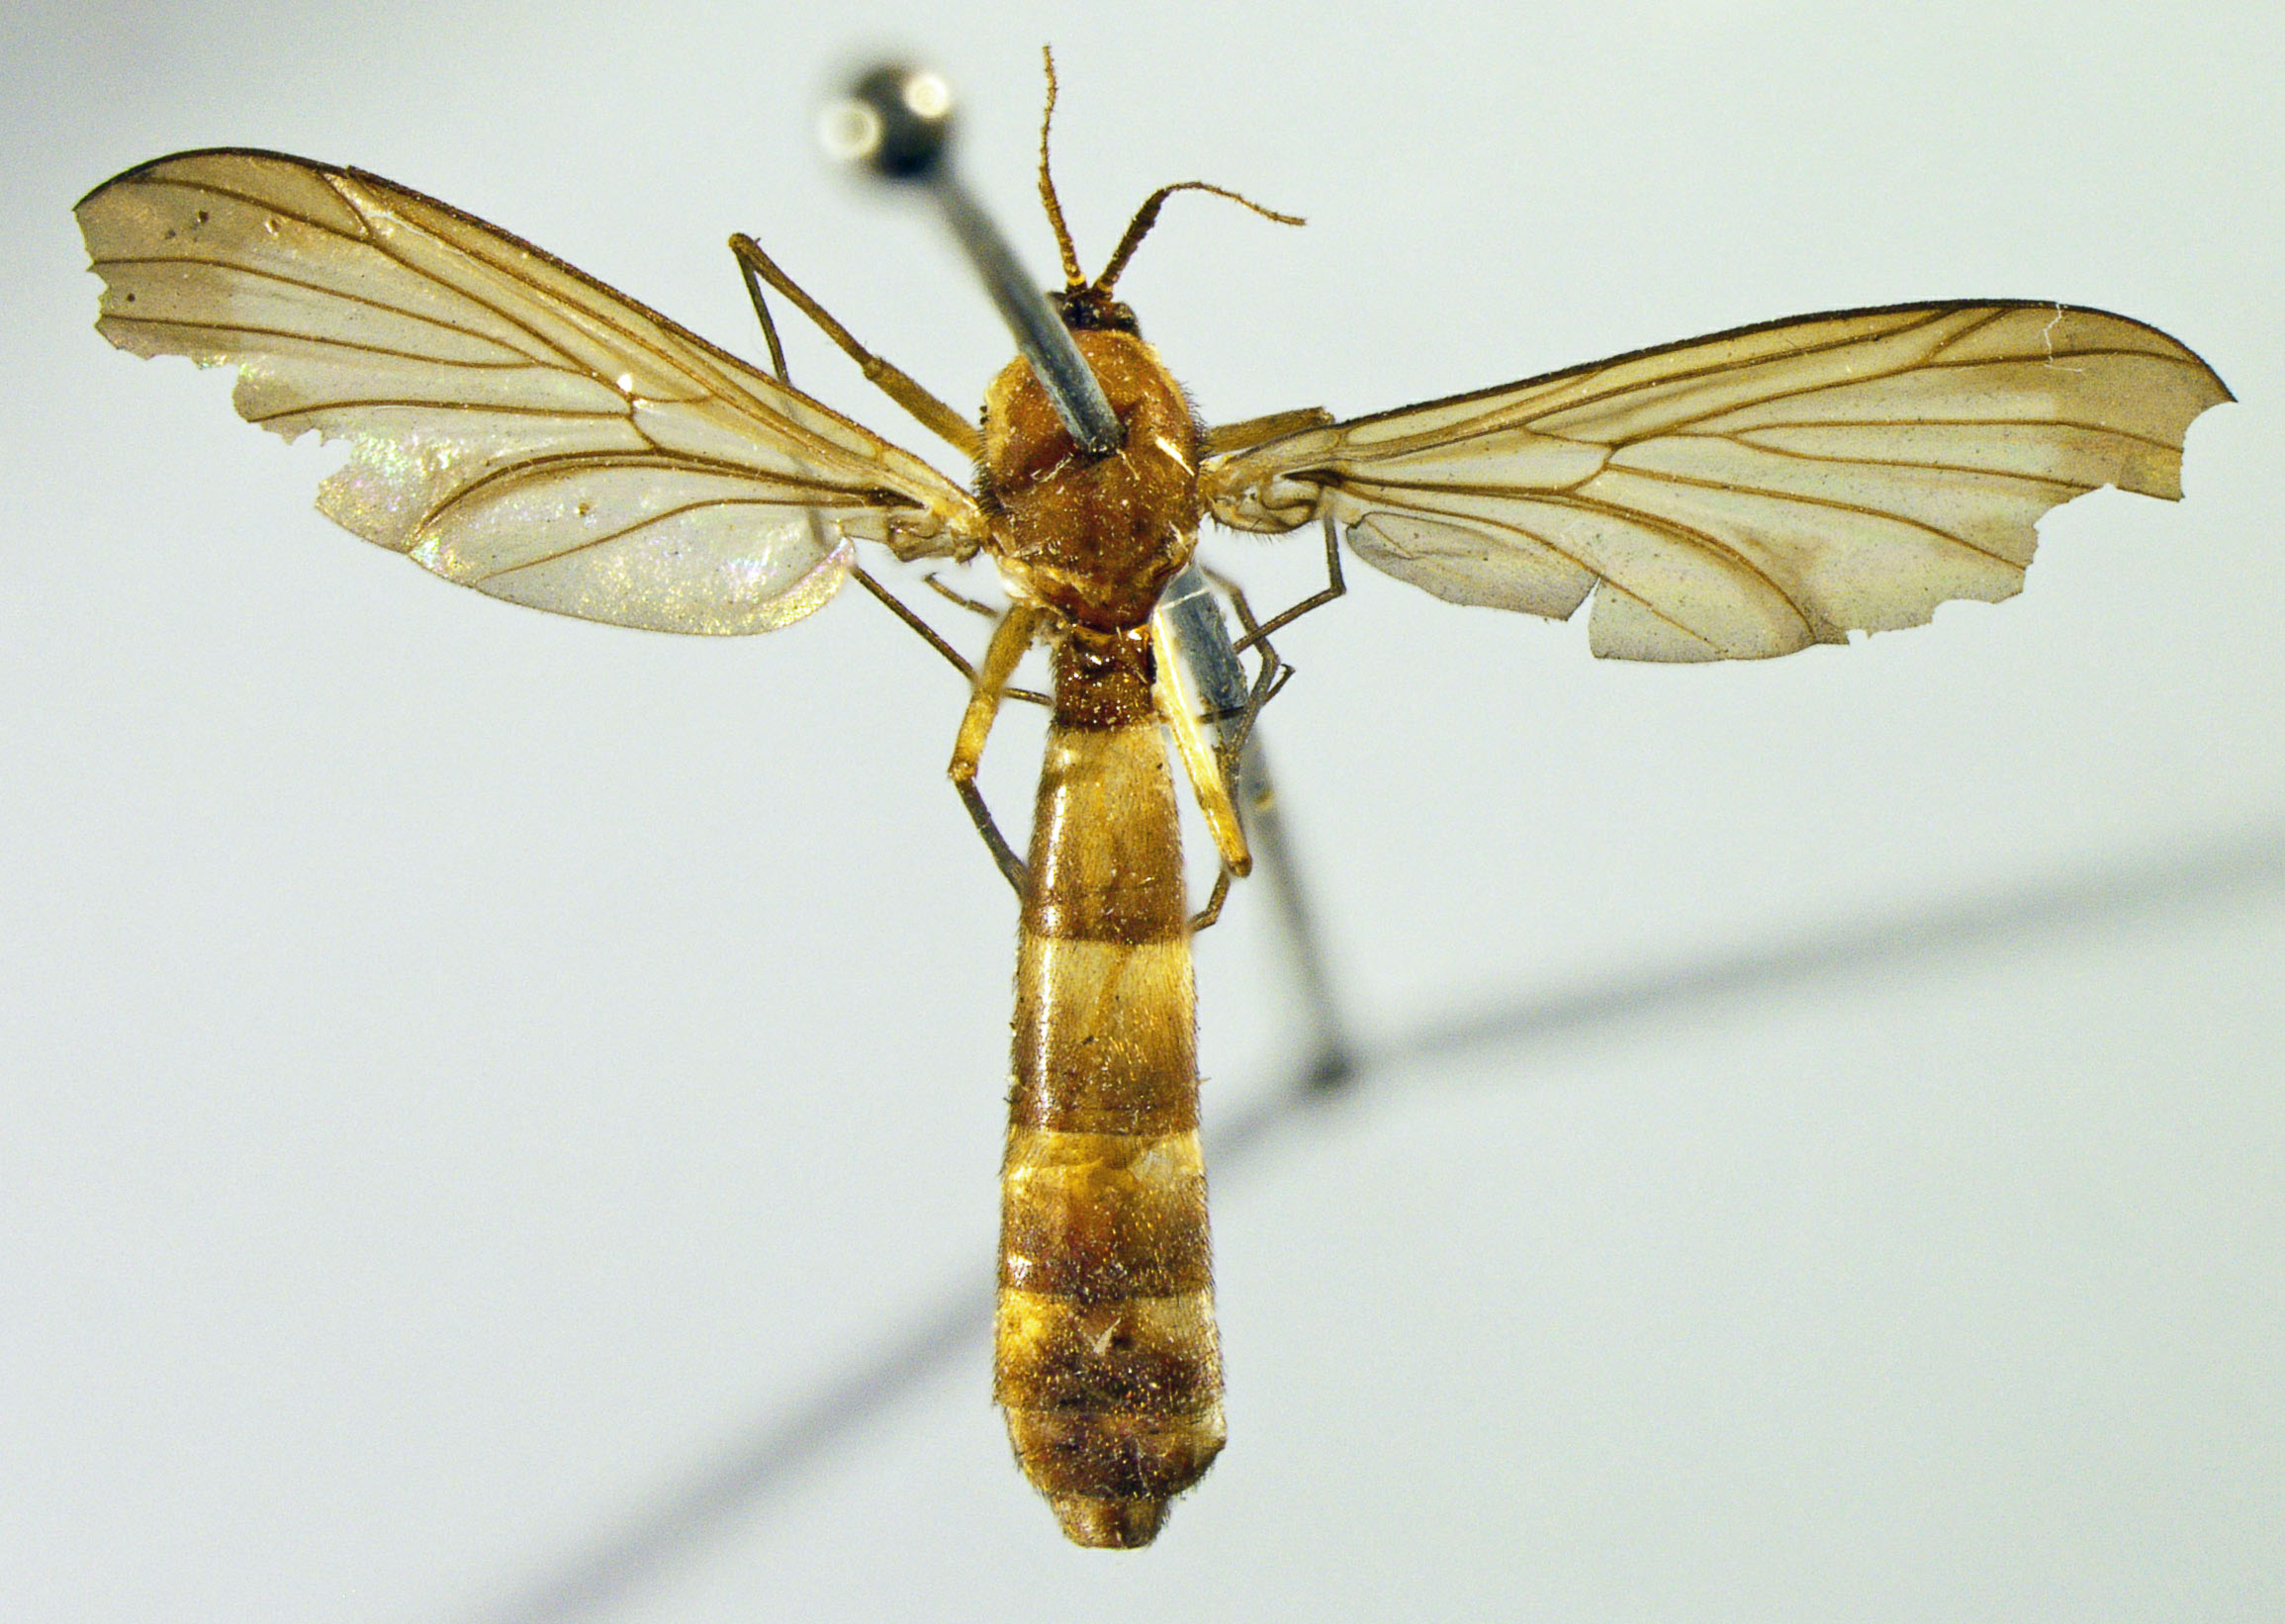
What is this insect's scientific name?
Platyura fasciola
